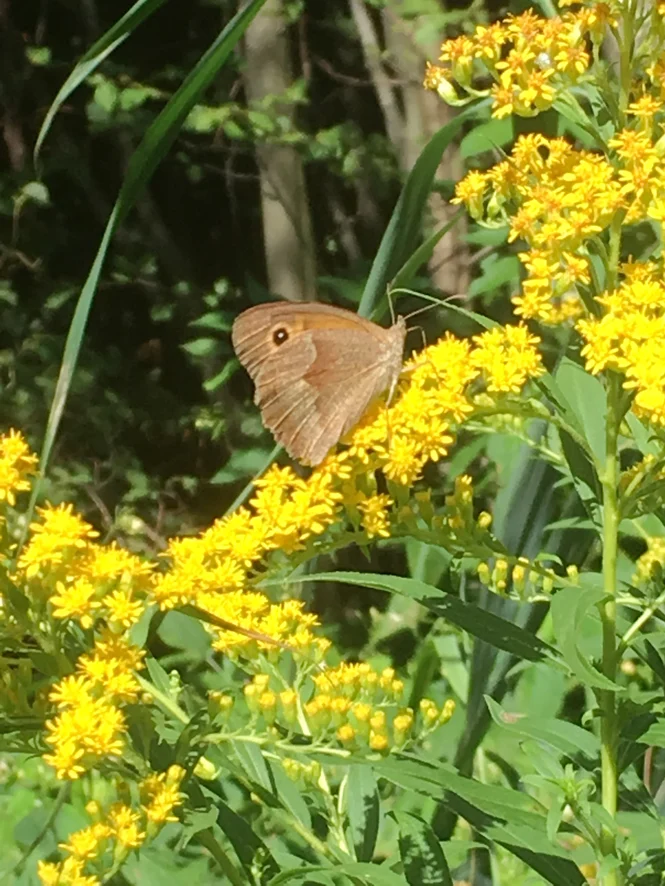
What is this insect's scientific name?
Maniola jurtina
